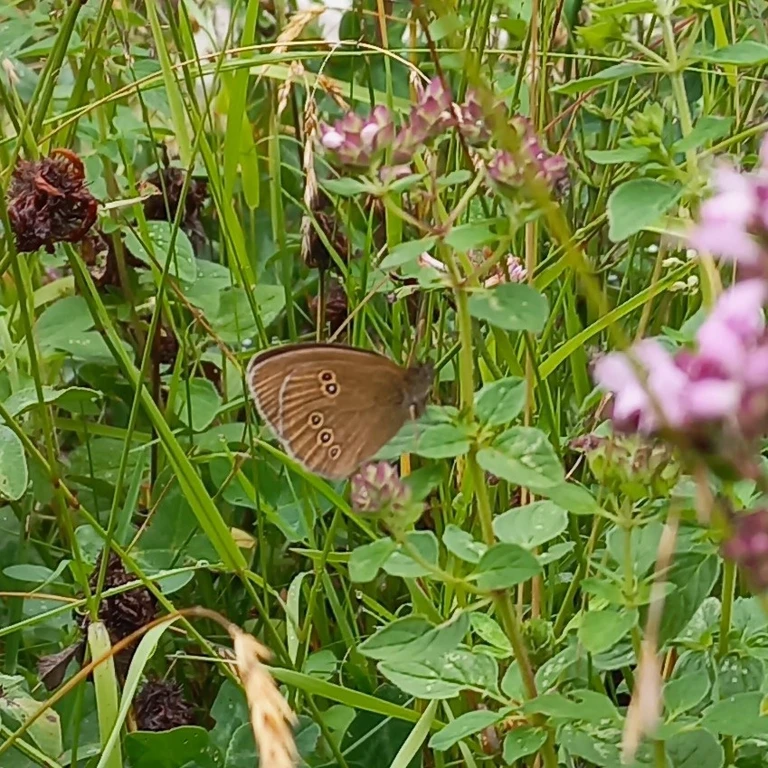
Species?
Aphantopus hyperantus
